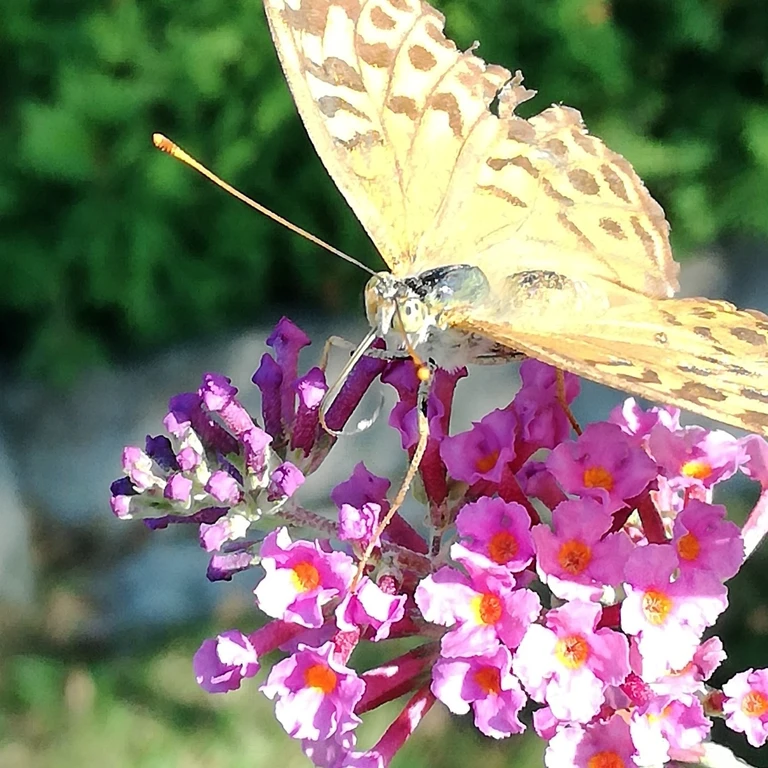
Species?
Argynnis paphia
